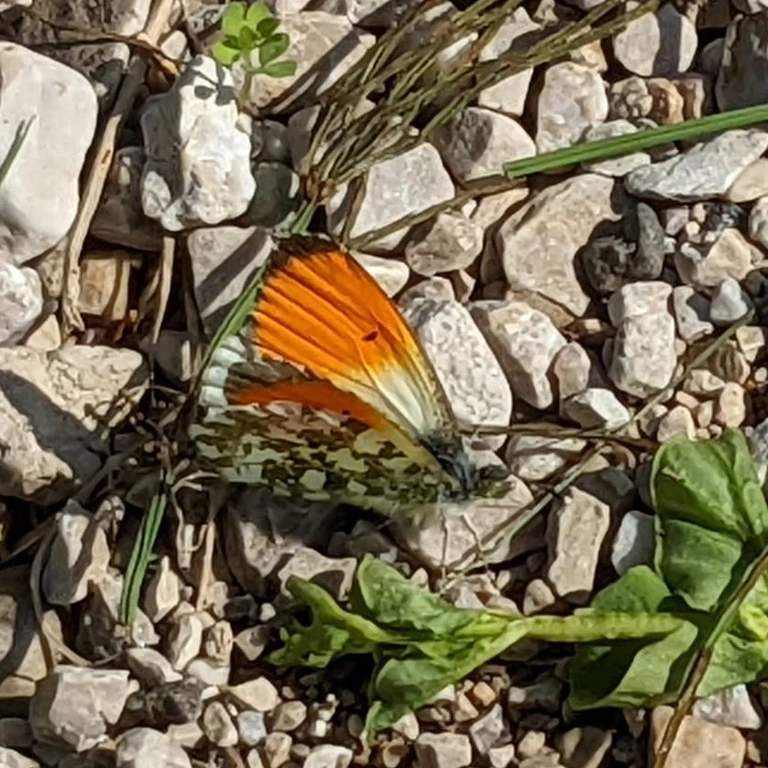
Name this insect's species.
Anthocharis cardamines
